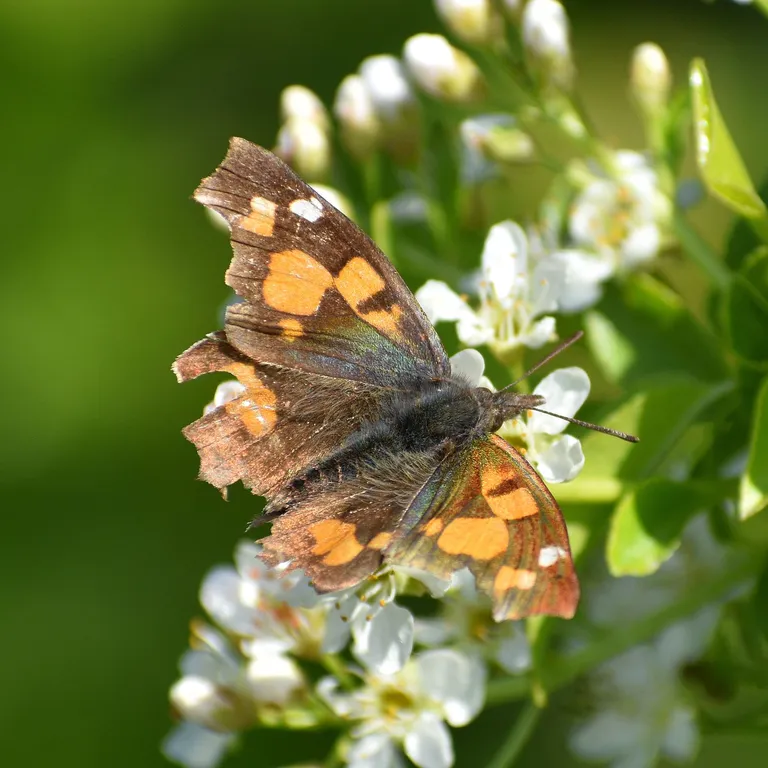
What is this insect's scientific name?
Libythea celtis
